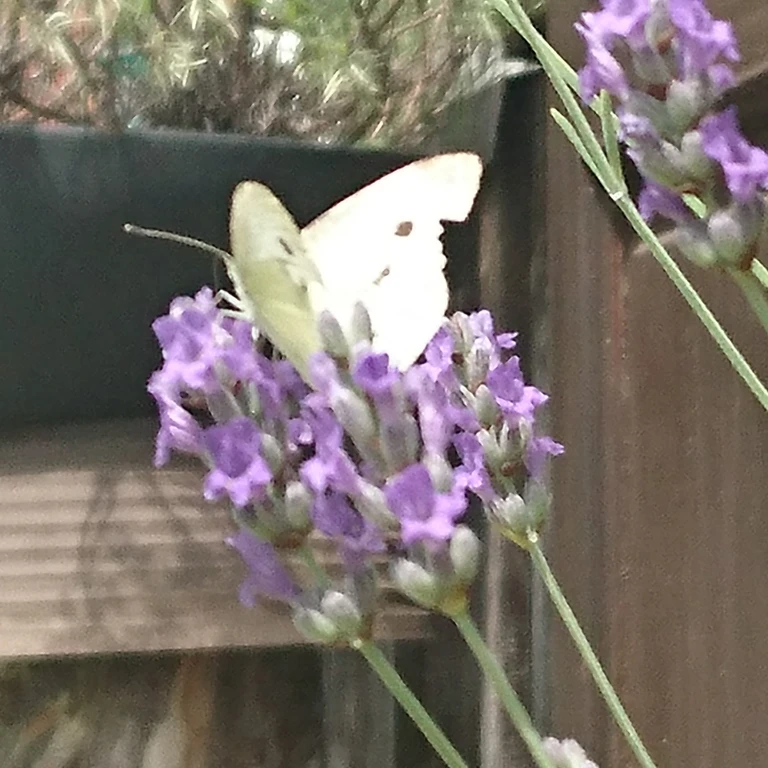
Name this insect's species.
Pieris rapae
